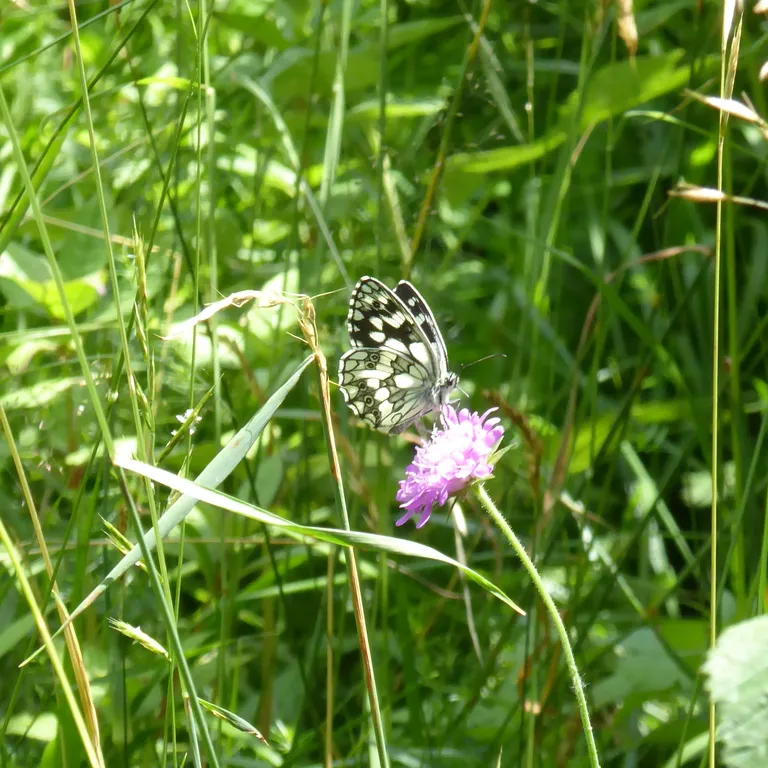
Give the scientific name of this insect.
Melanargia galathea
